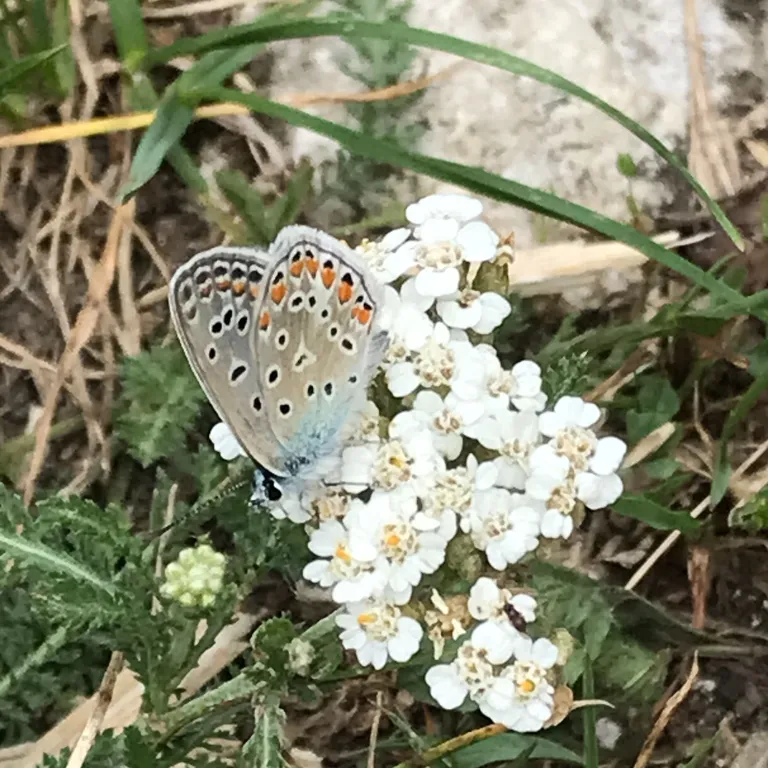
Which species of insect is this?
Polyommatus icarus
